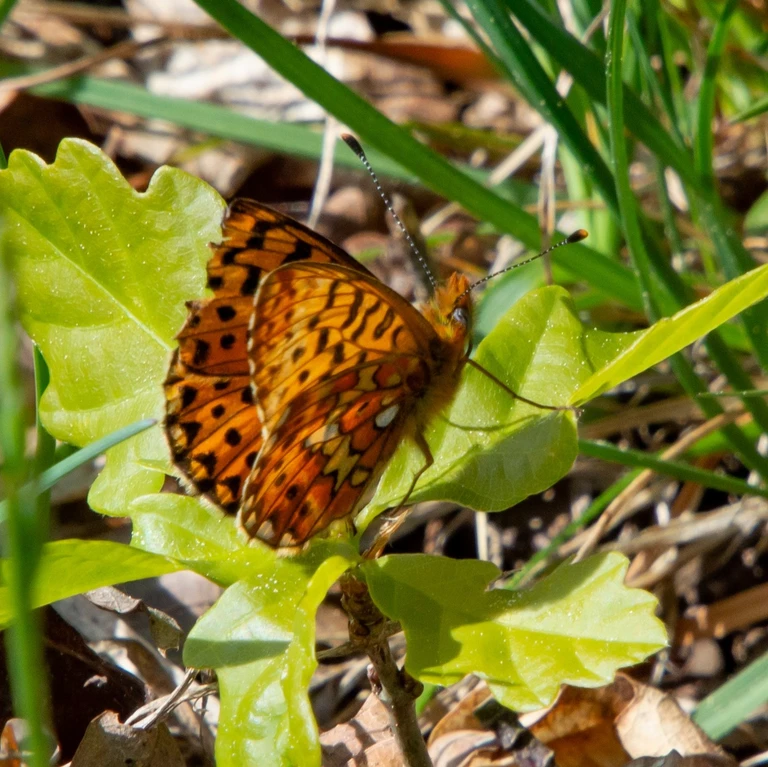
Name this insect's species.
Boloria euphrosyne (also Clossiana euphrosyne)
